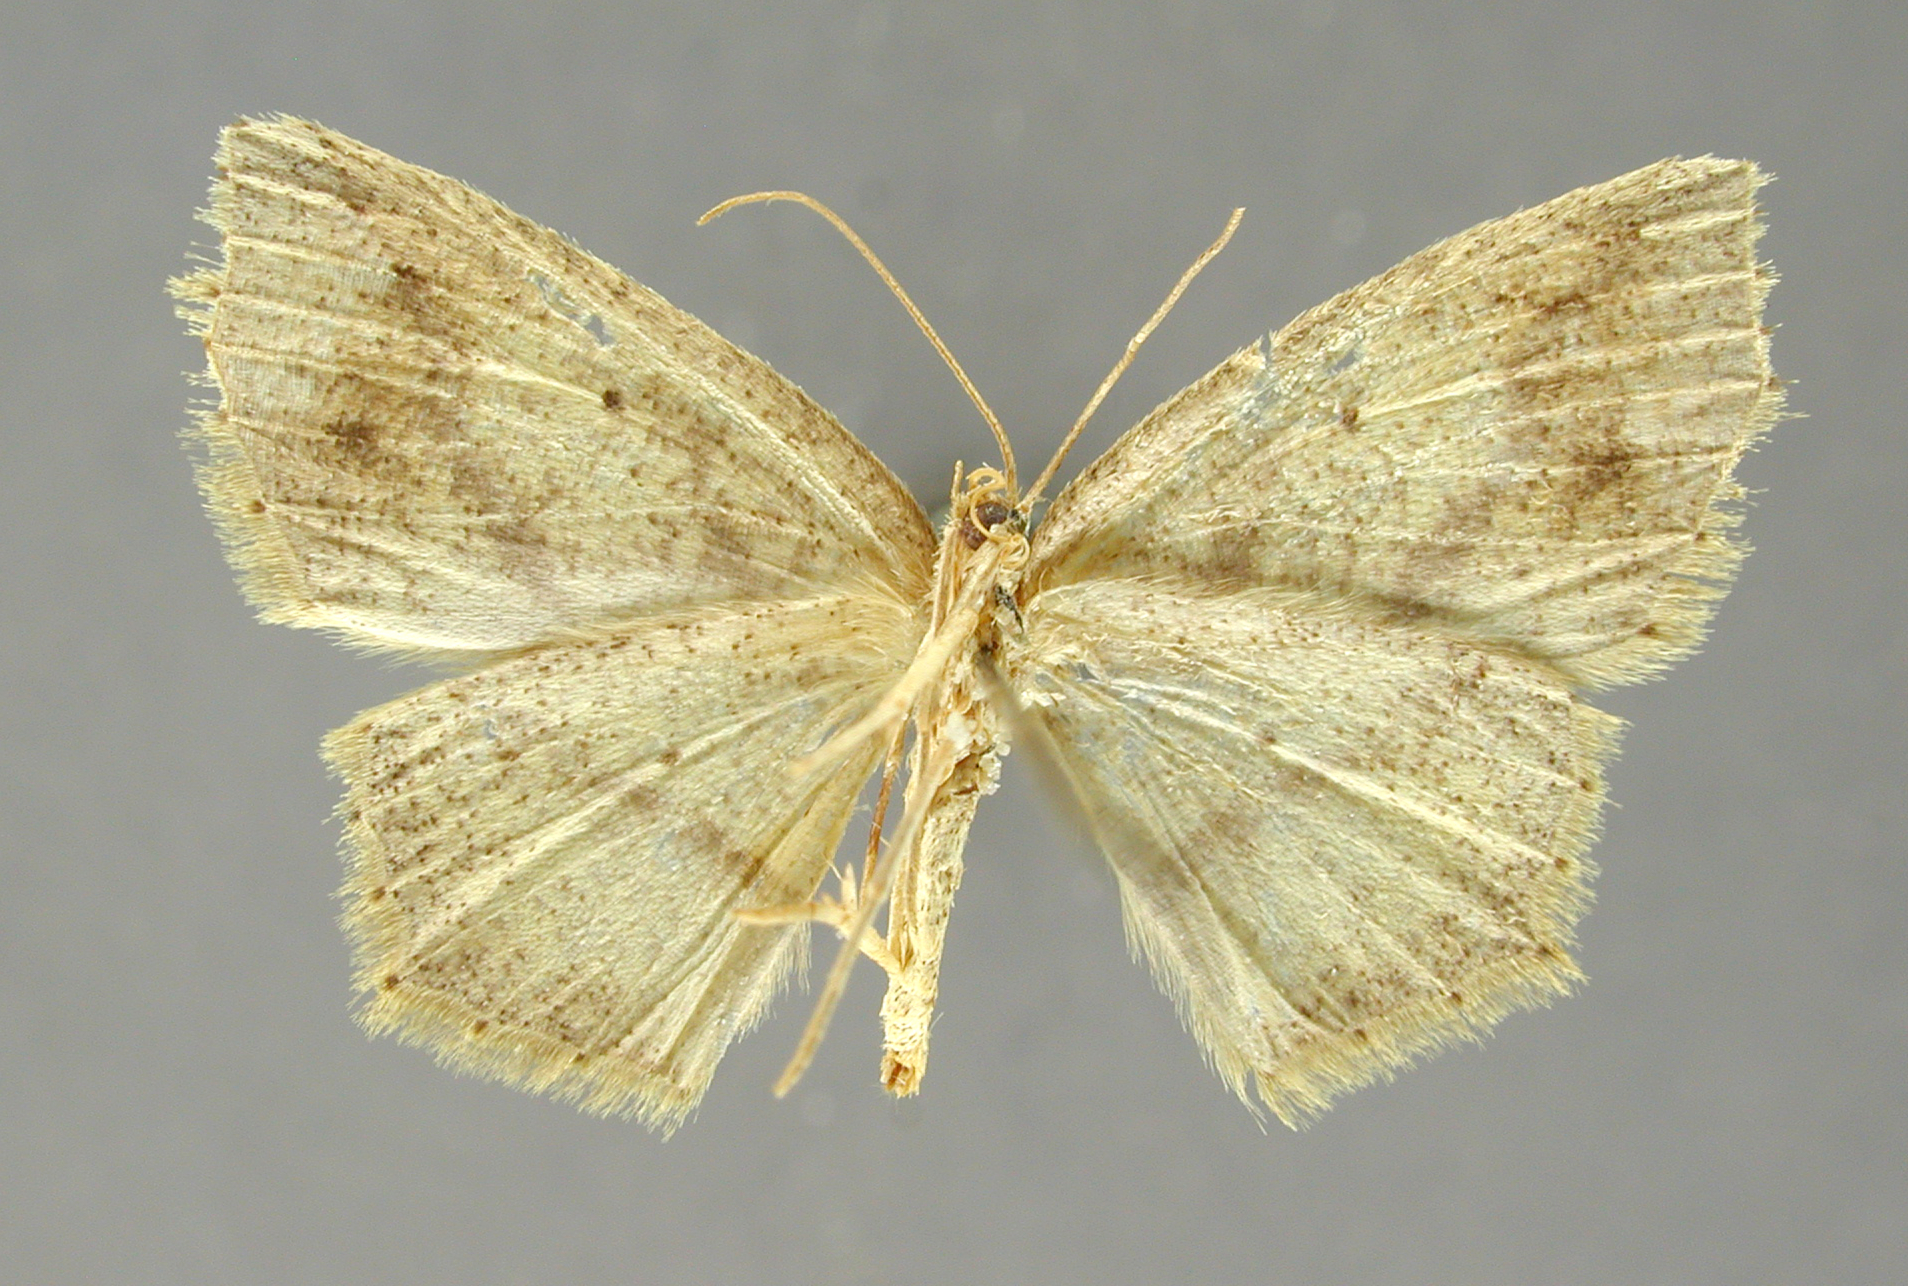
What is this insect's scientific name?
Spododes latidens
